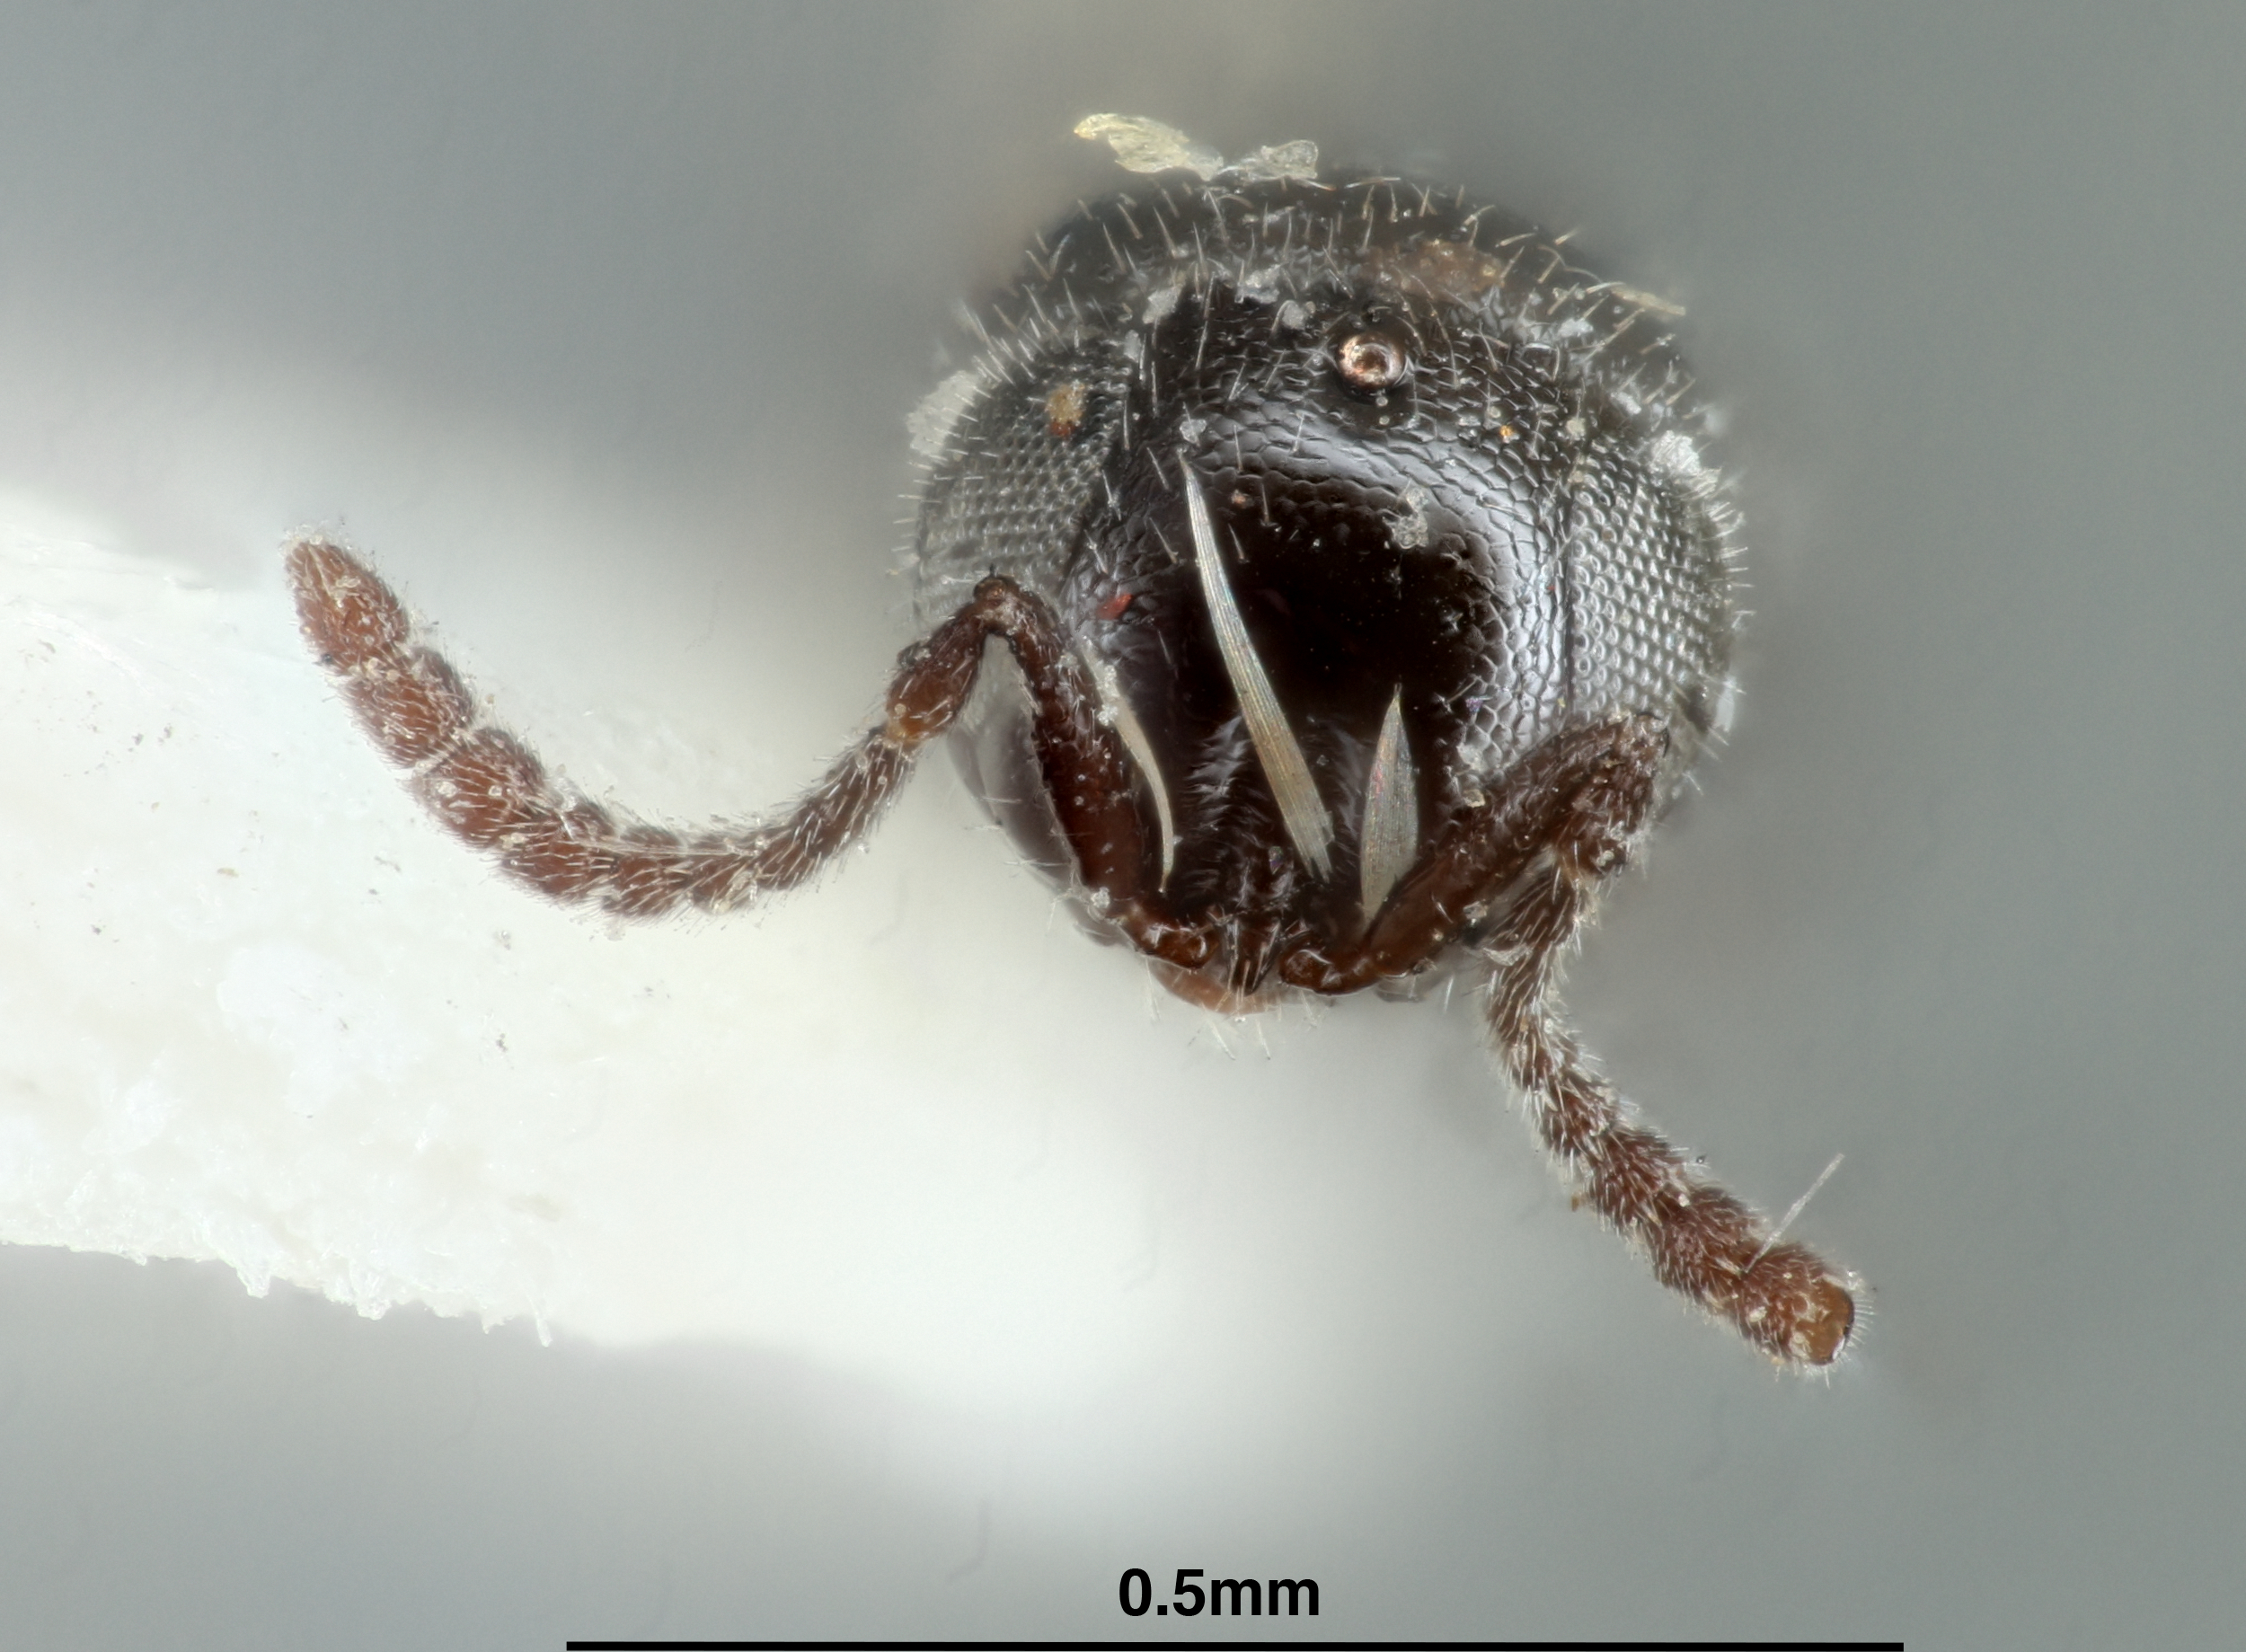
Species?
Dissolcus nigricornis
